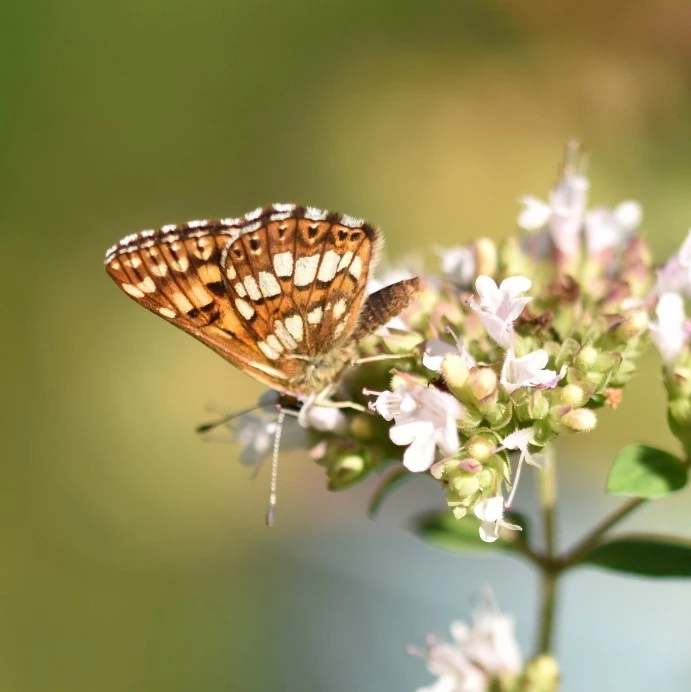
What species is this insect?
Hamearis lucina
